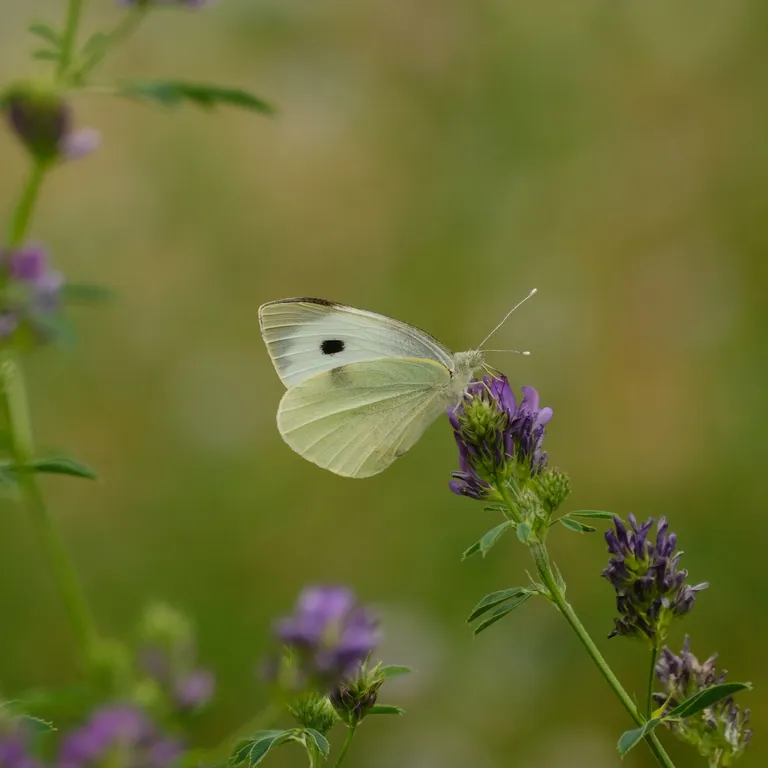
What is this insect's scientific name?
Pieris brassicae
